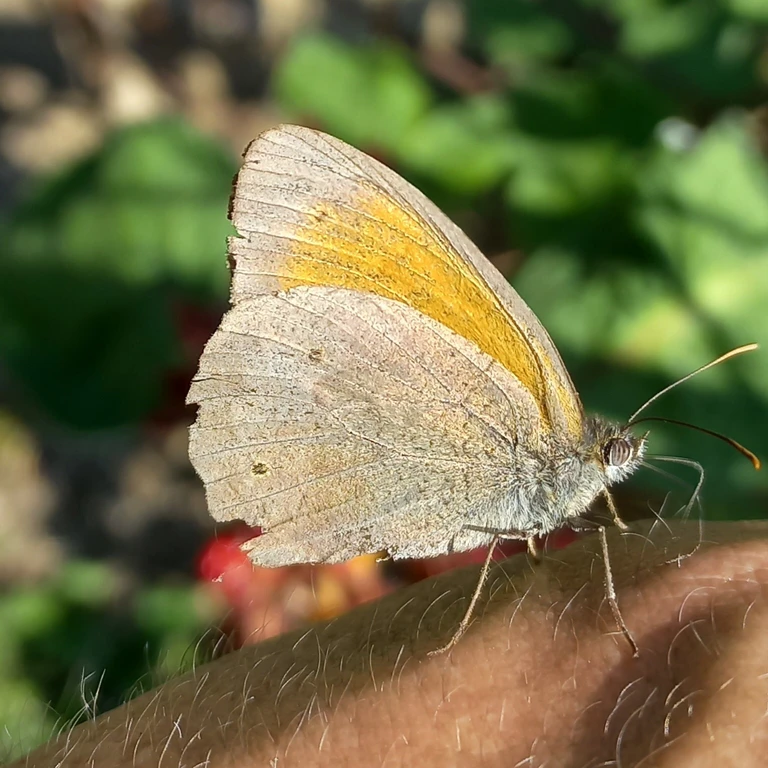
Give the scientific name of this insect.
Maniola jurtina
